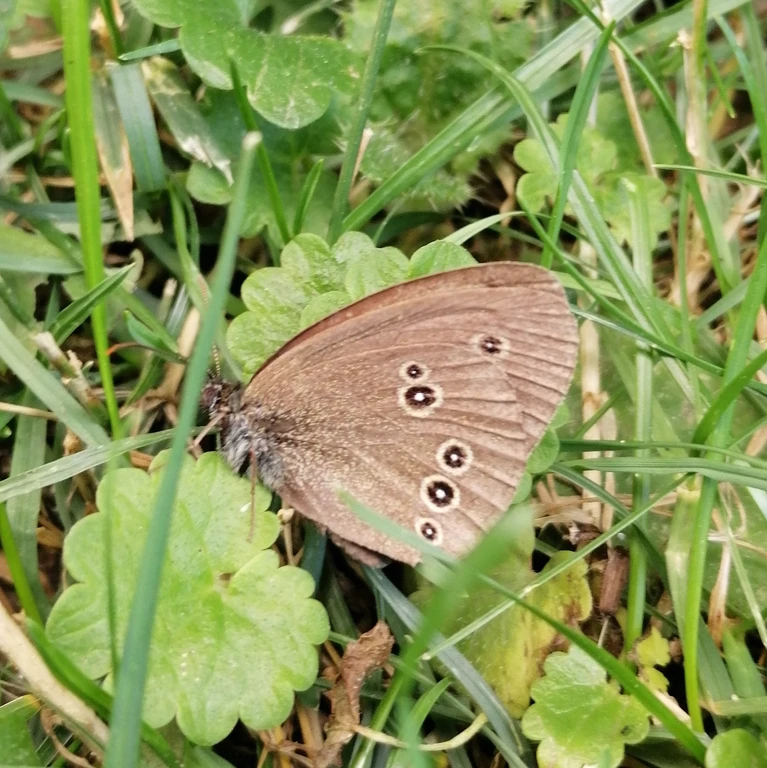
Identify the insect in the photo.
Aphantopus hyperantus
